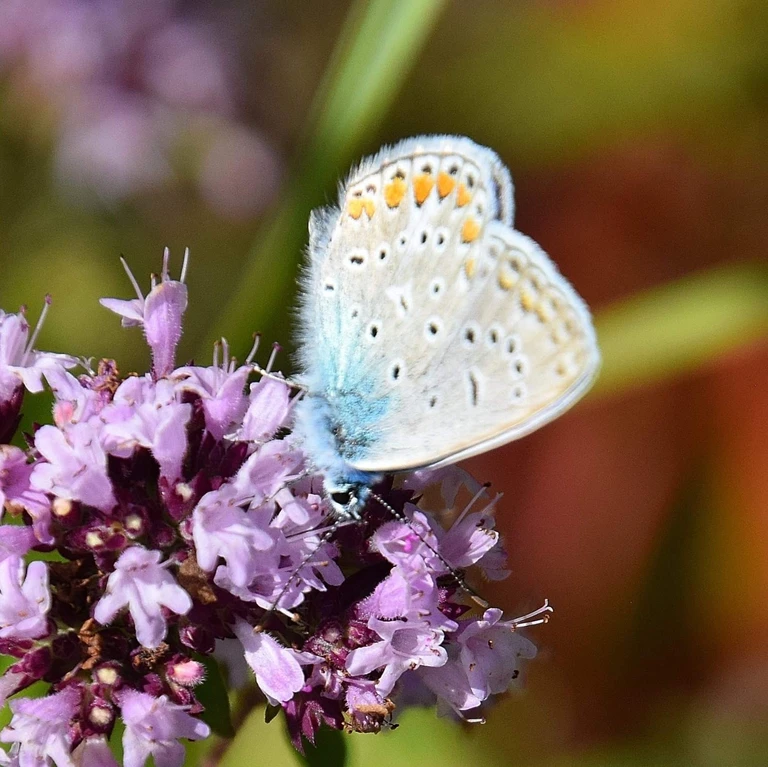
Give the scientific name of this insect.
Polyommatus icarus
